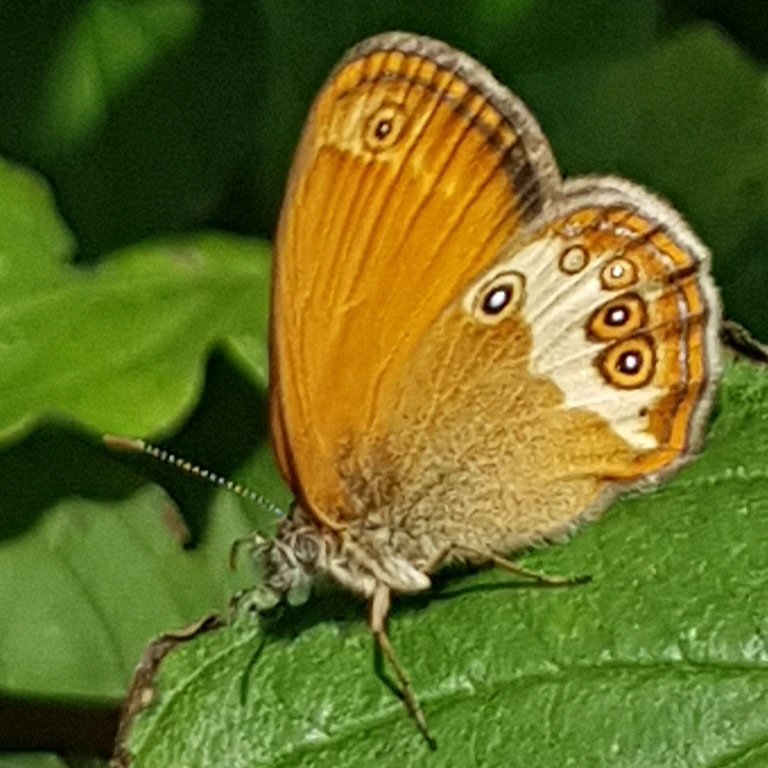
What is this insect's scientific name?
Coenonympha arcania
